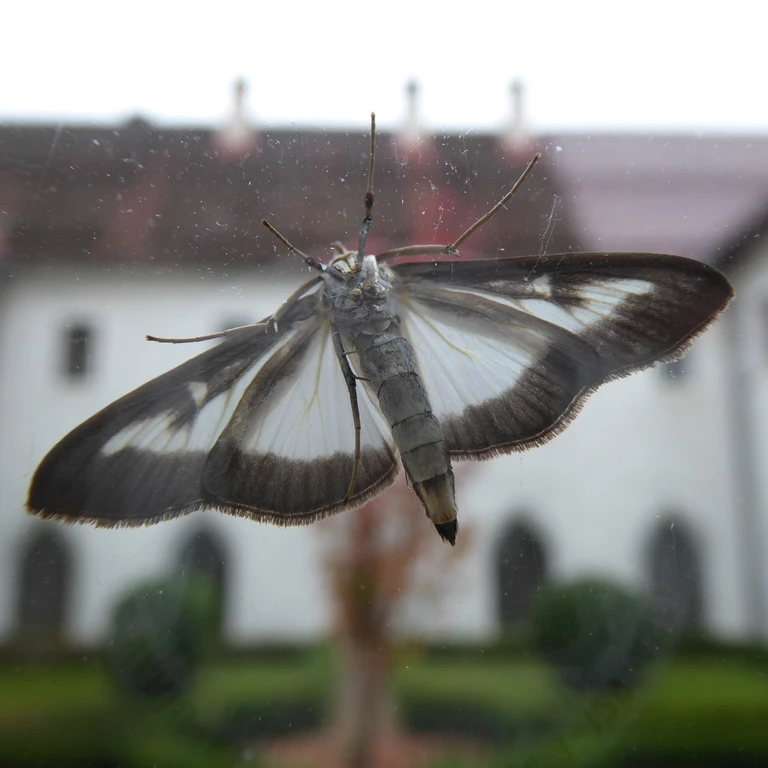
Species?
Cydalima perspectalis
